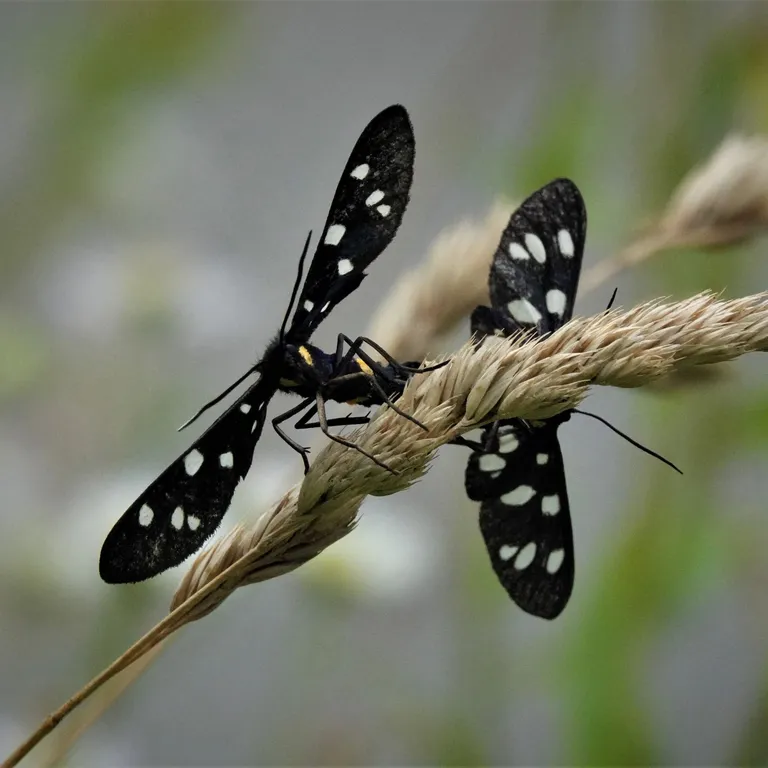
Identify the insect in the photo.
Amata phegea
